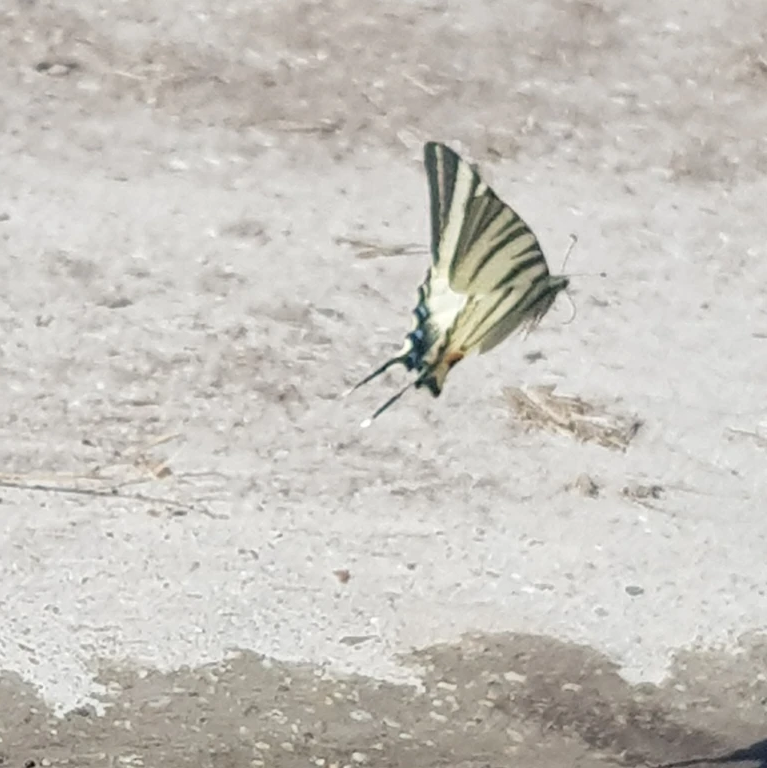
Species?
Iphiclides podalirius
